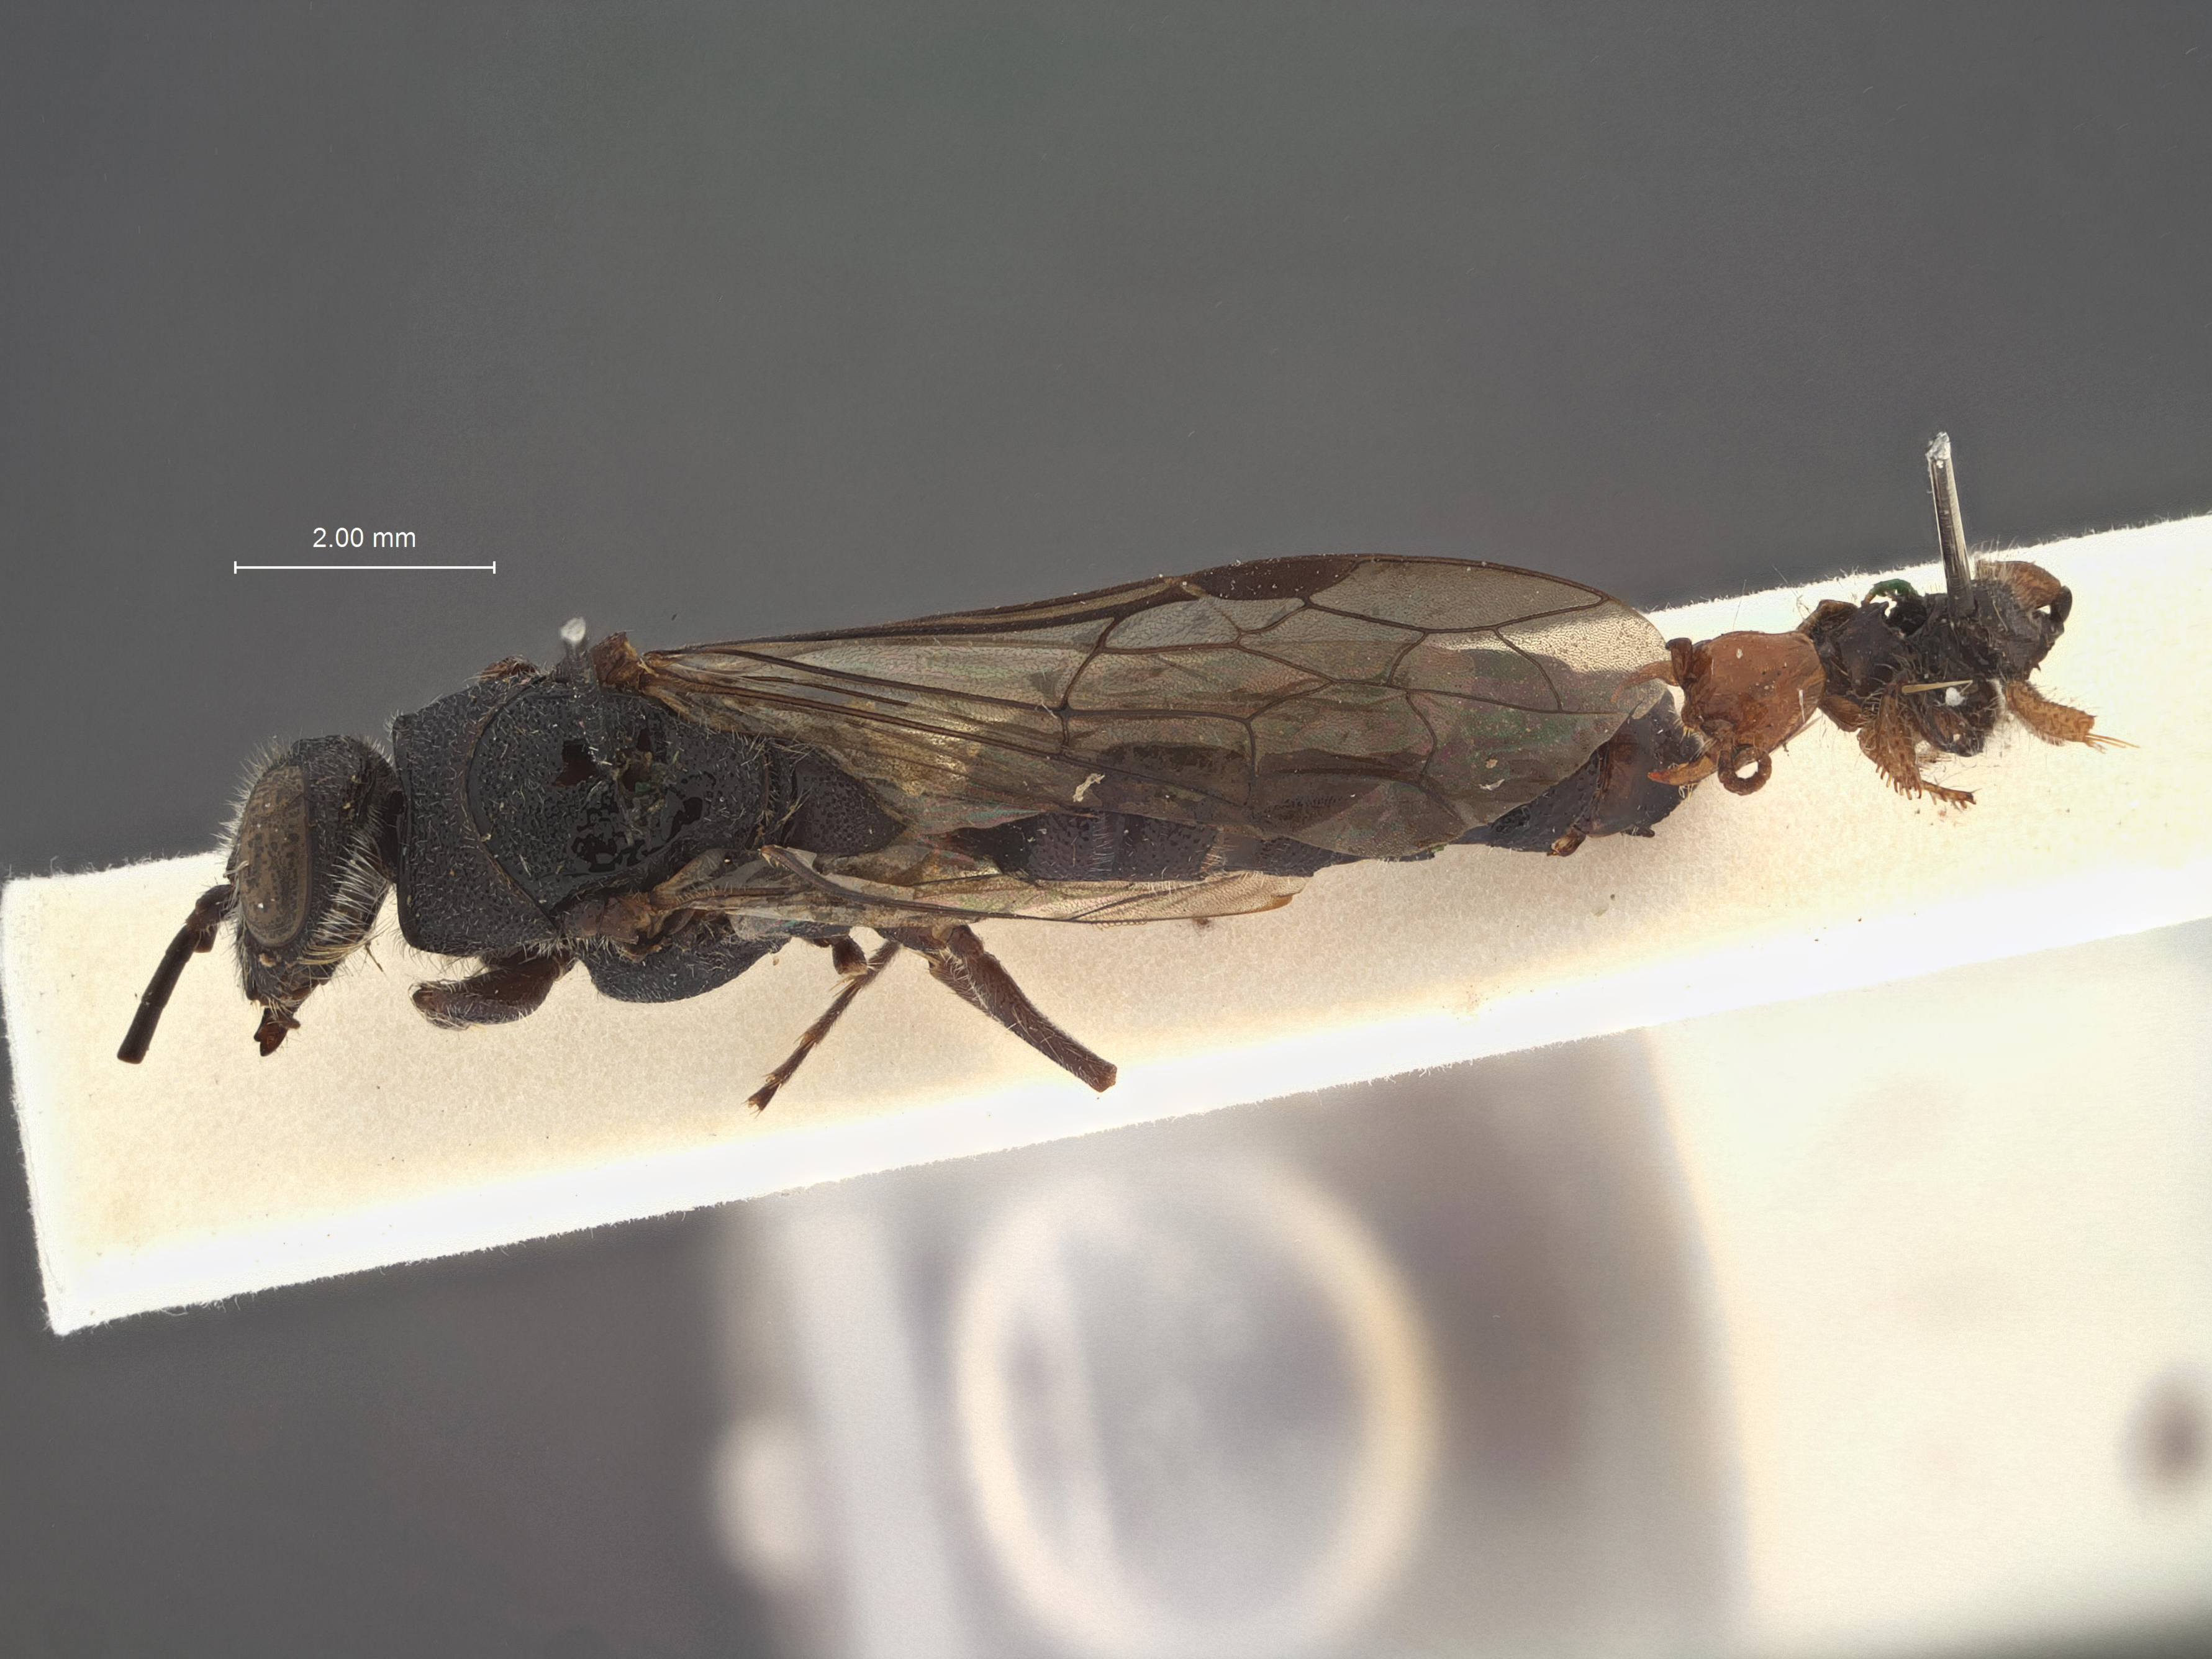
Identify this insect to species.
Iswaroides koebelei
